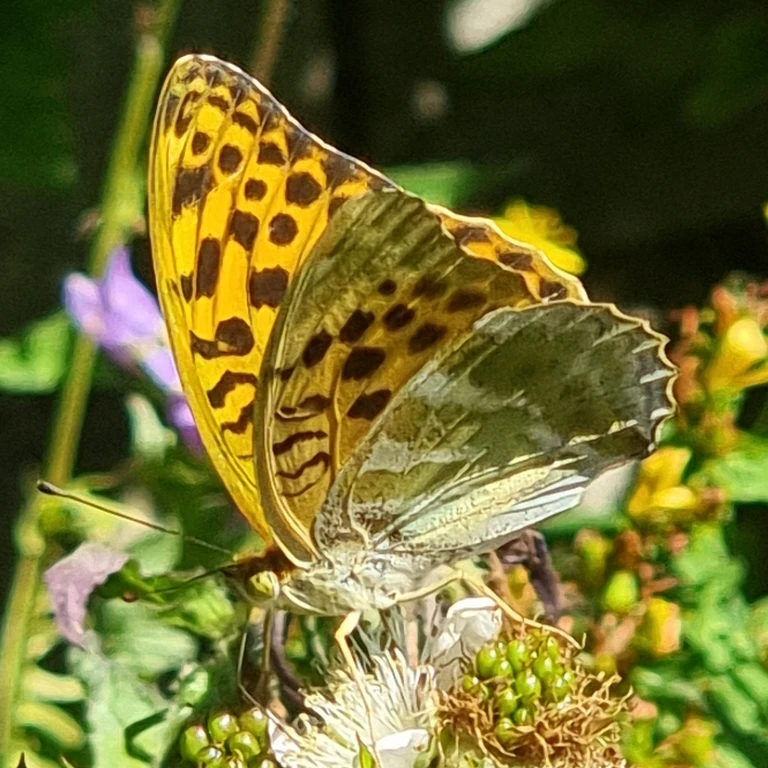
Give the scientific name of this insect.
Argynnis paphia
